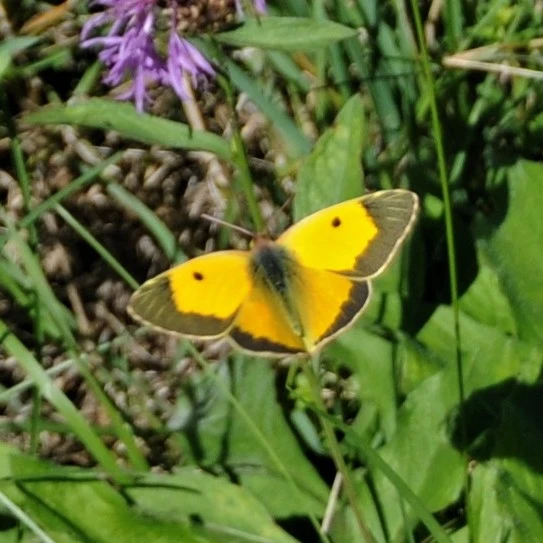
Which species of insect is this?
Colias croceus
